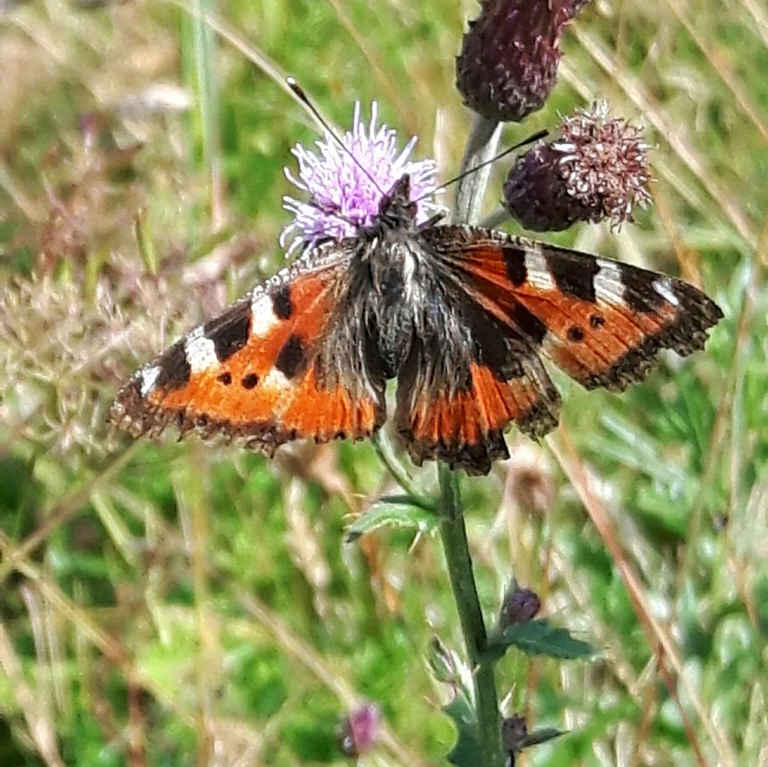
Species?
Aglais urticae
